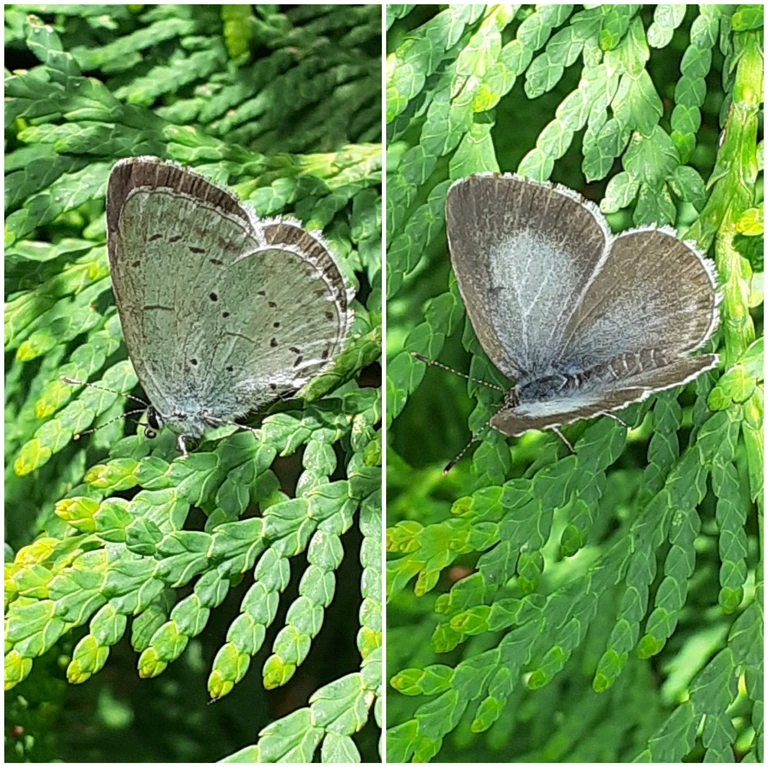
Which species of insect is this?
Celastrina argiolus
